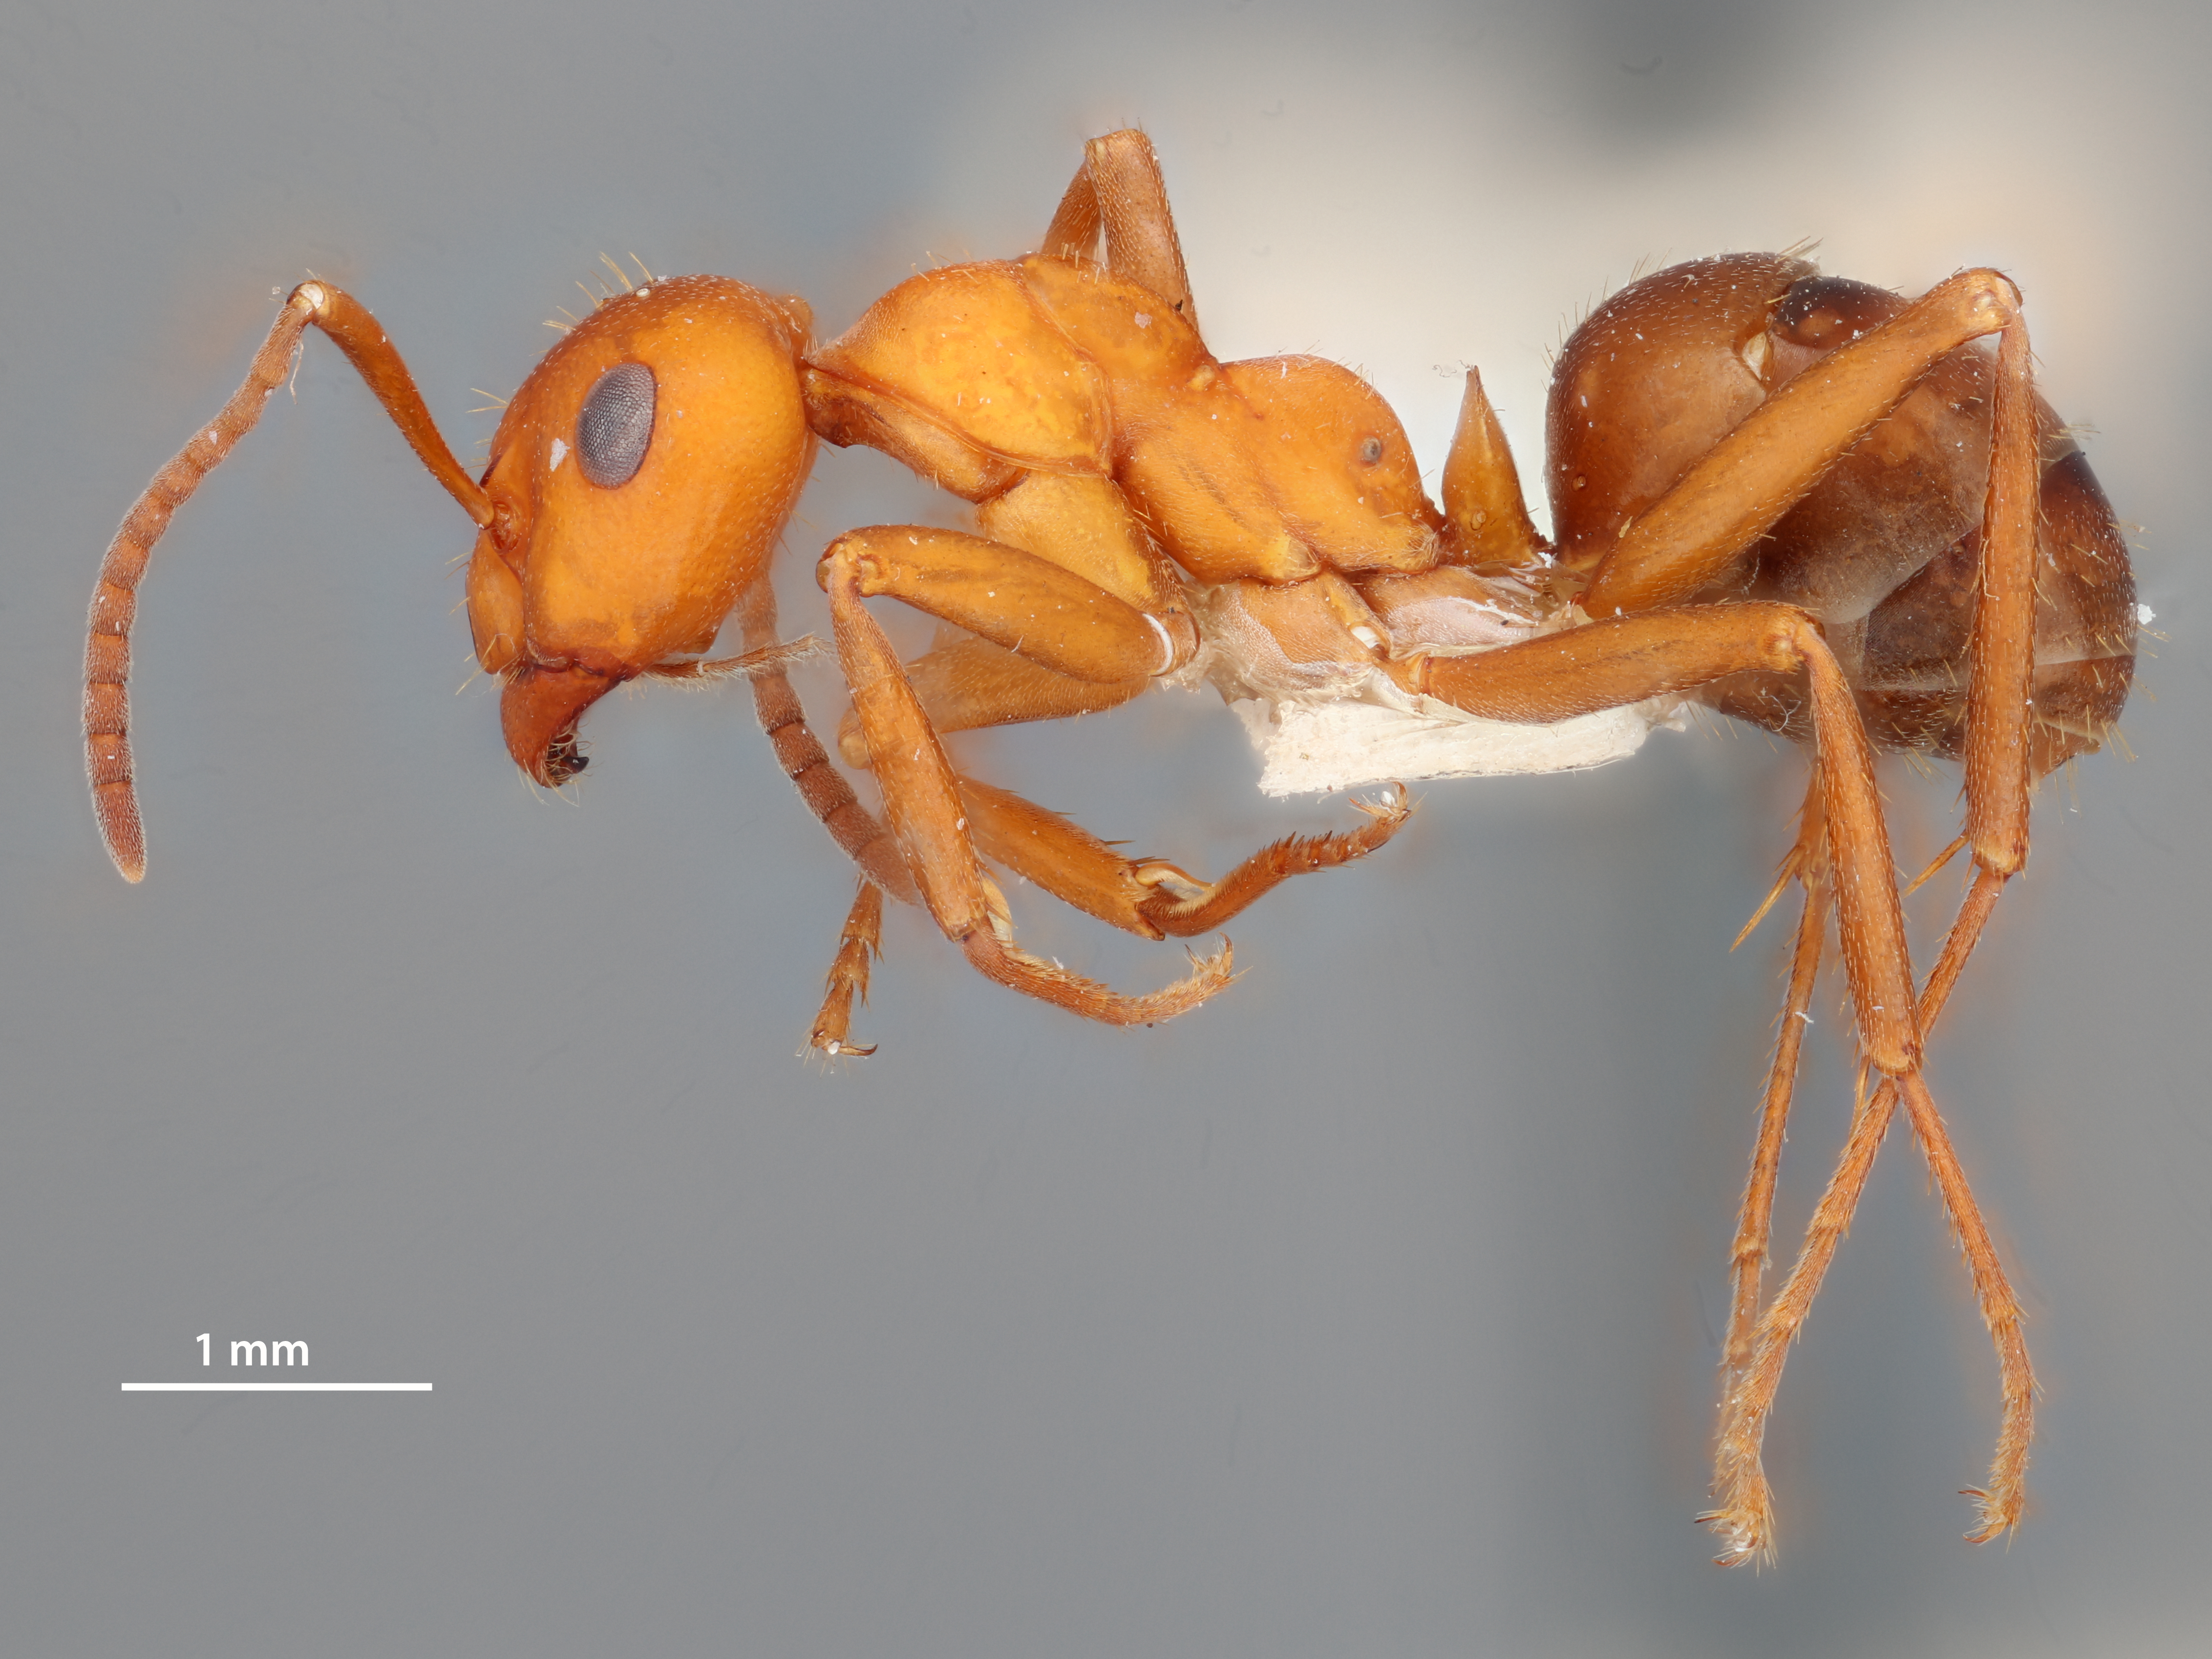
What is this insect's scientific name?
Formica nepticula
